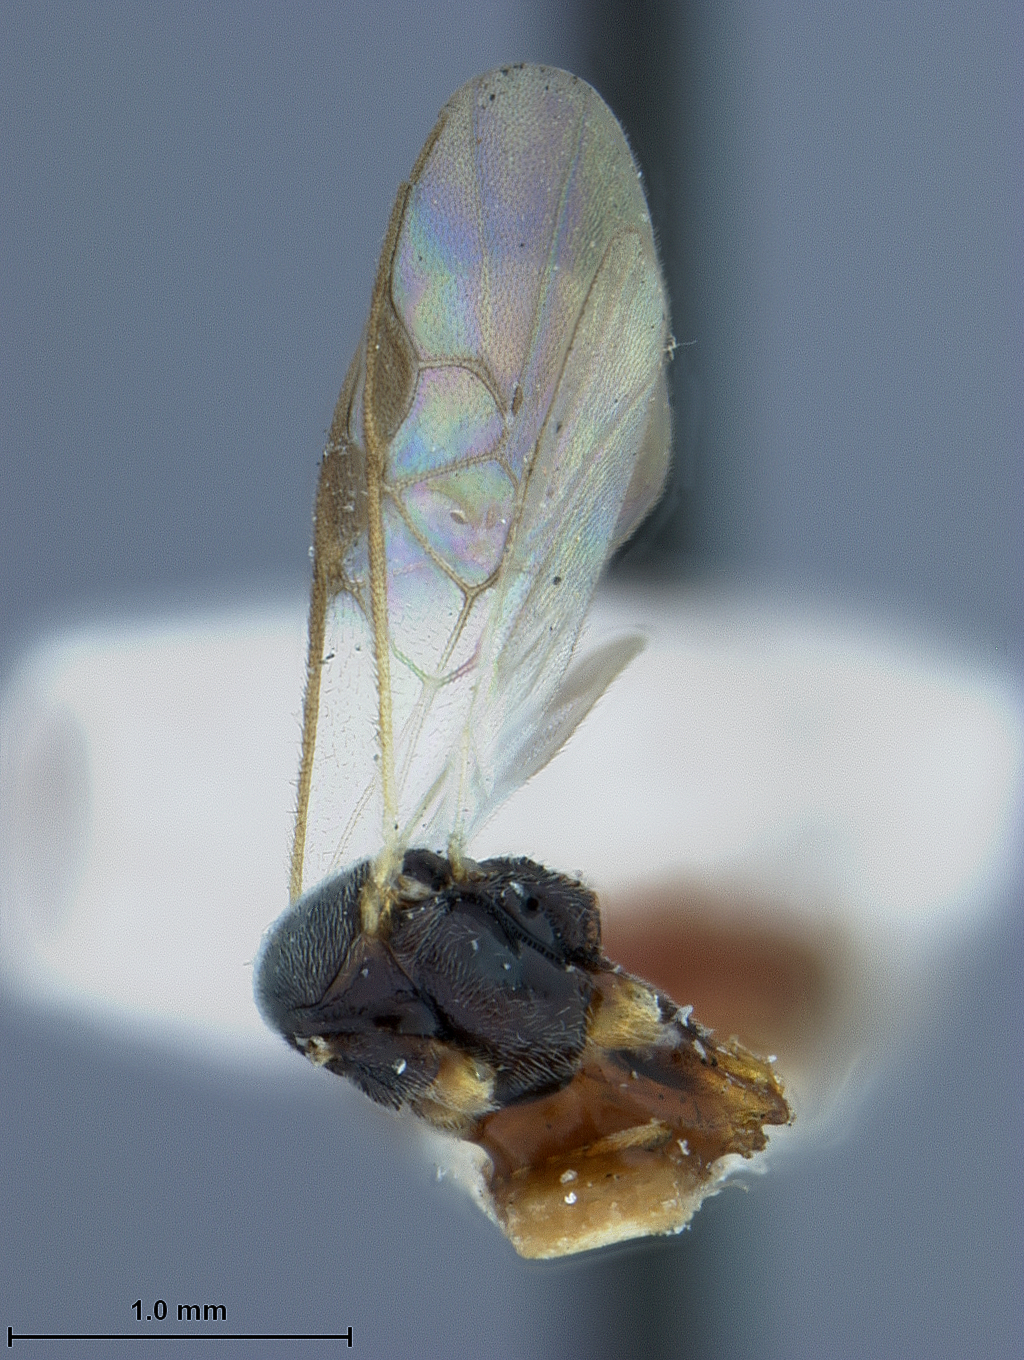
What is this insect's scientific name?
Apanteles murtfeldtae
